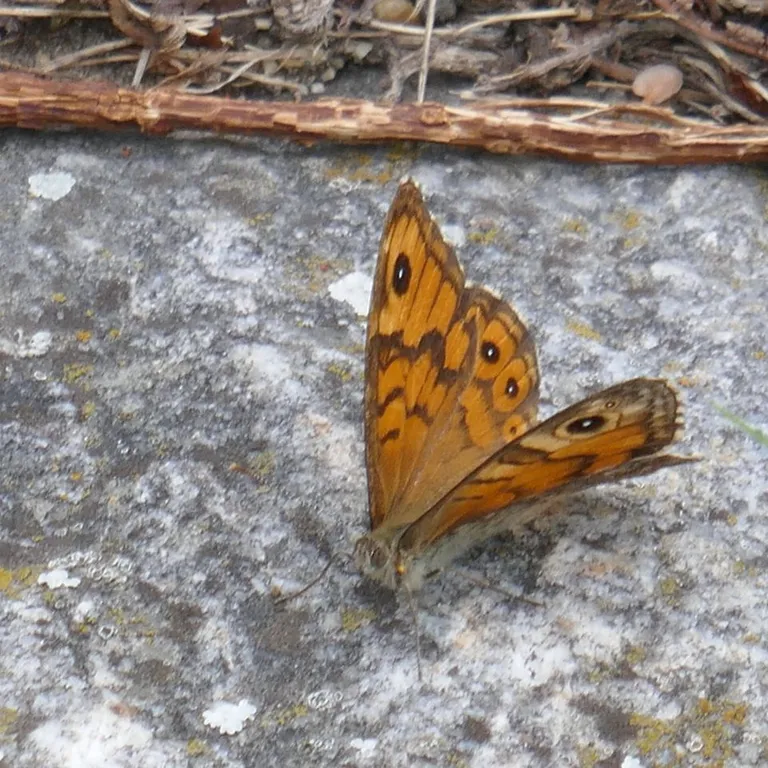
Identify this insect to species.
Lasiommata megera (also Pararge megera)
